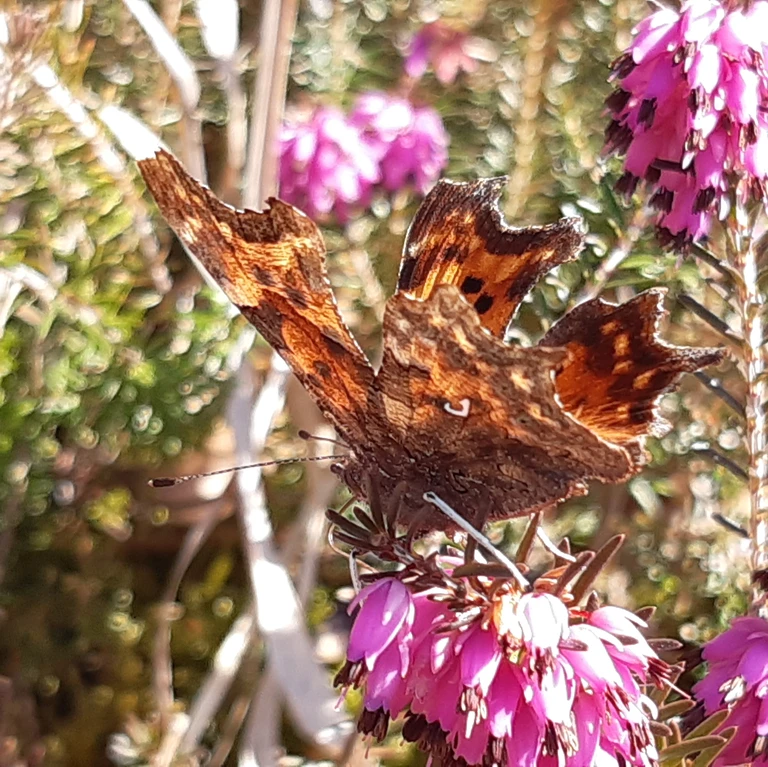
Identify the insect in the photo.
Polygonia c-album
